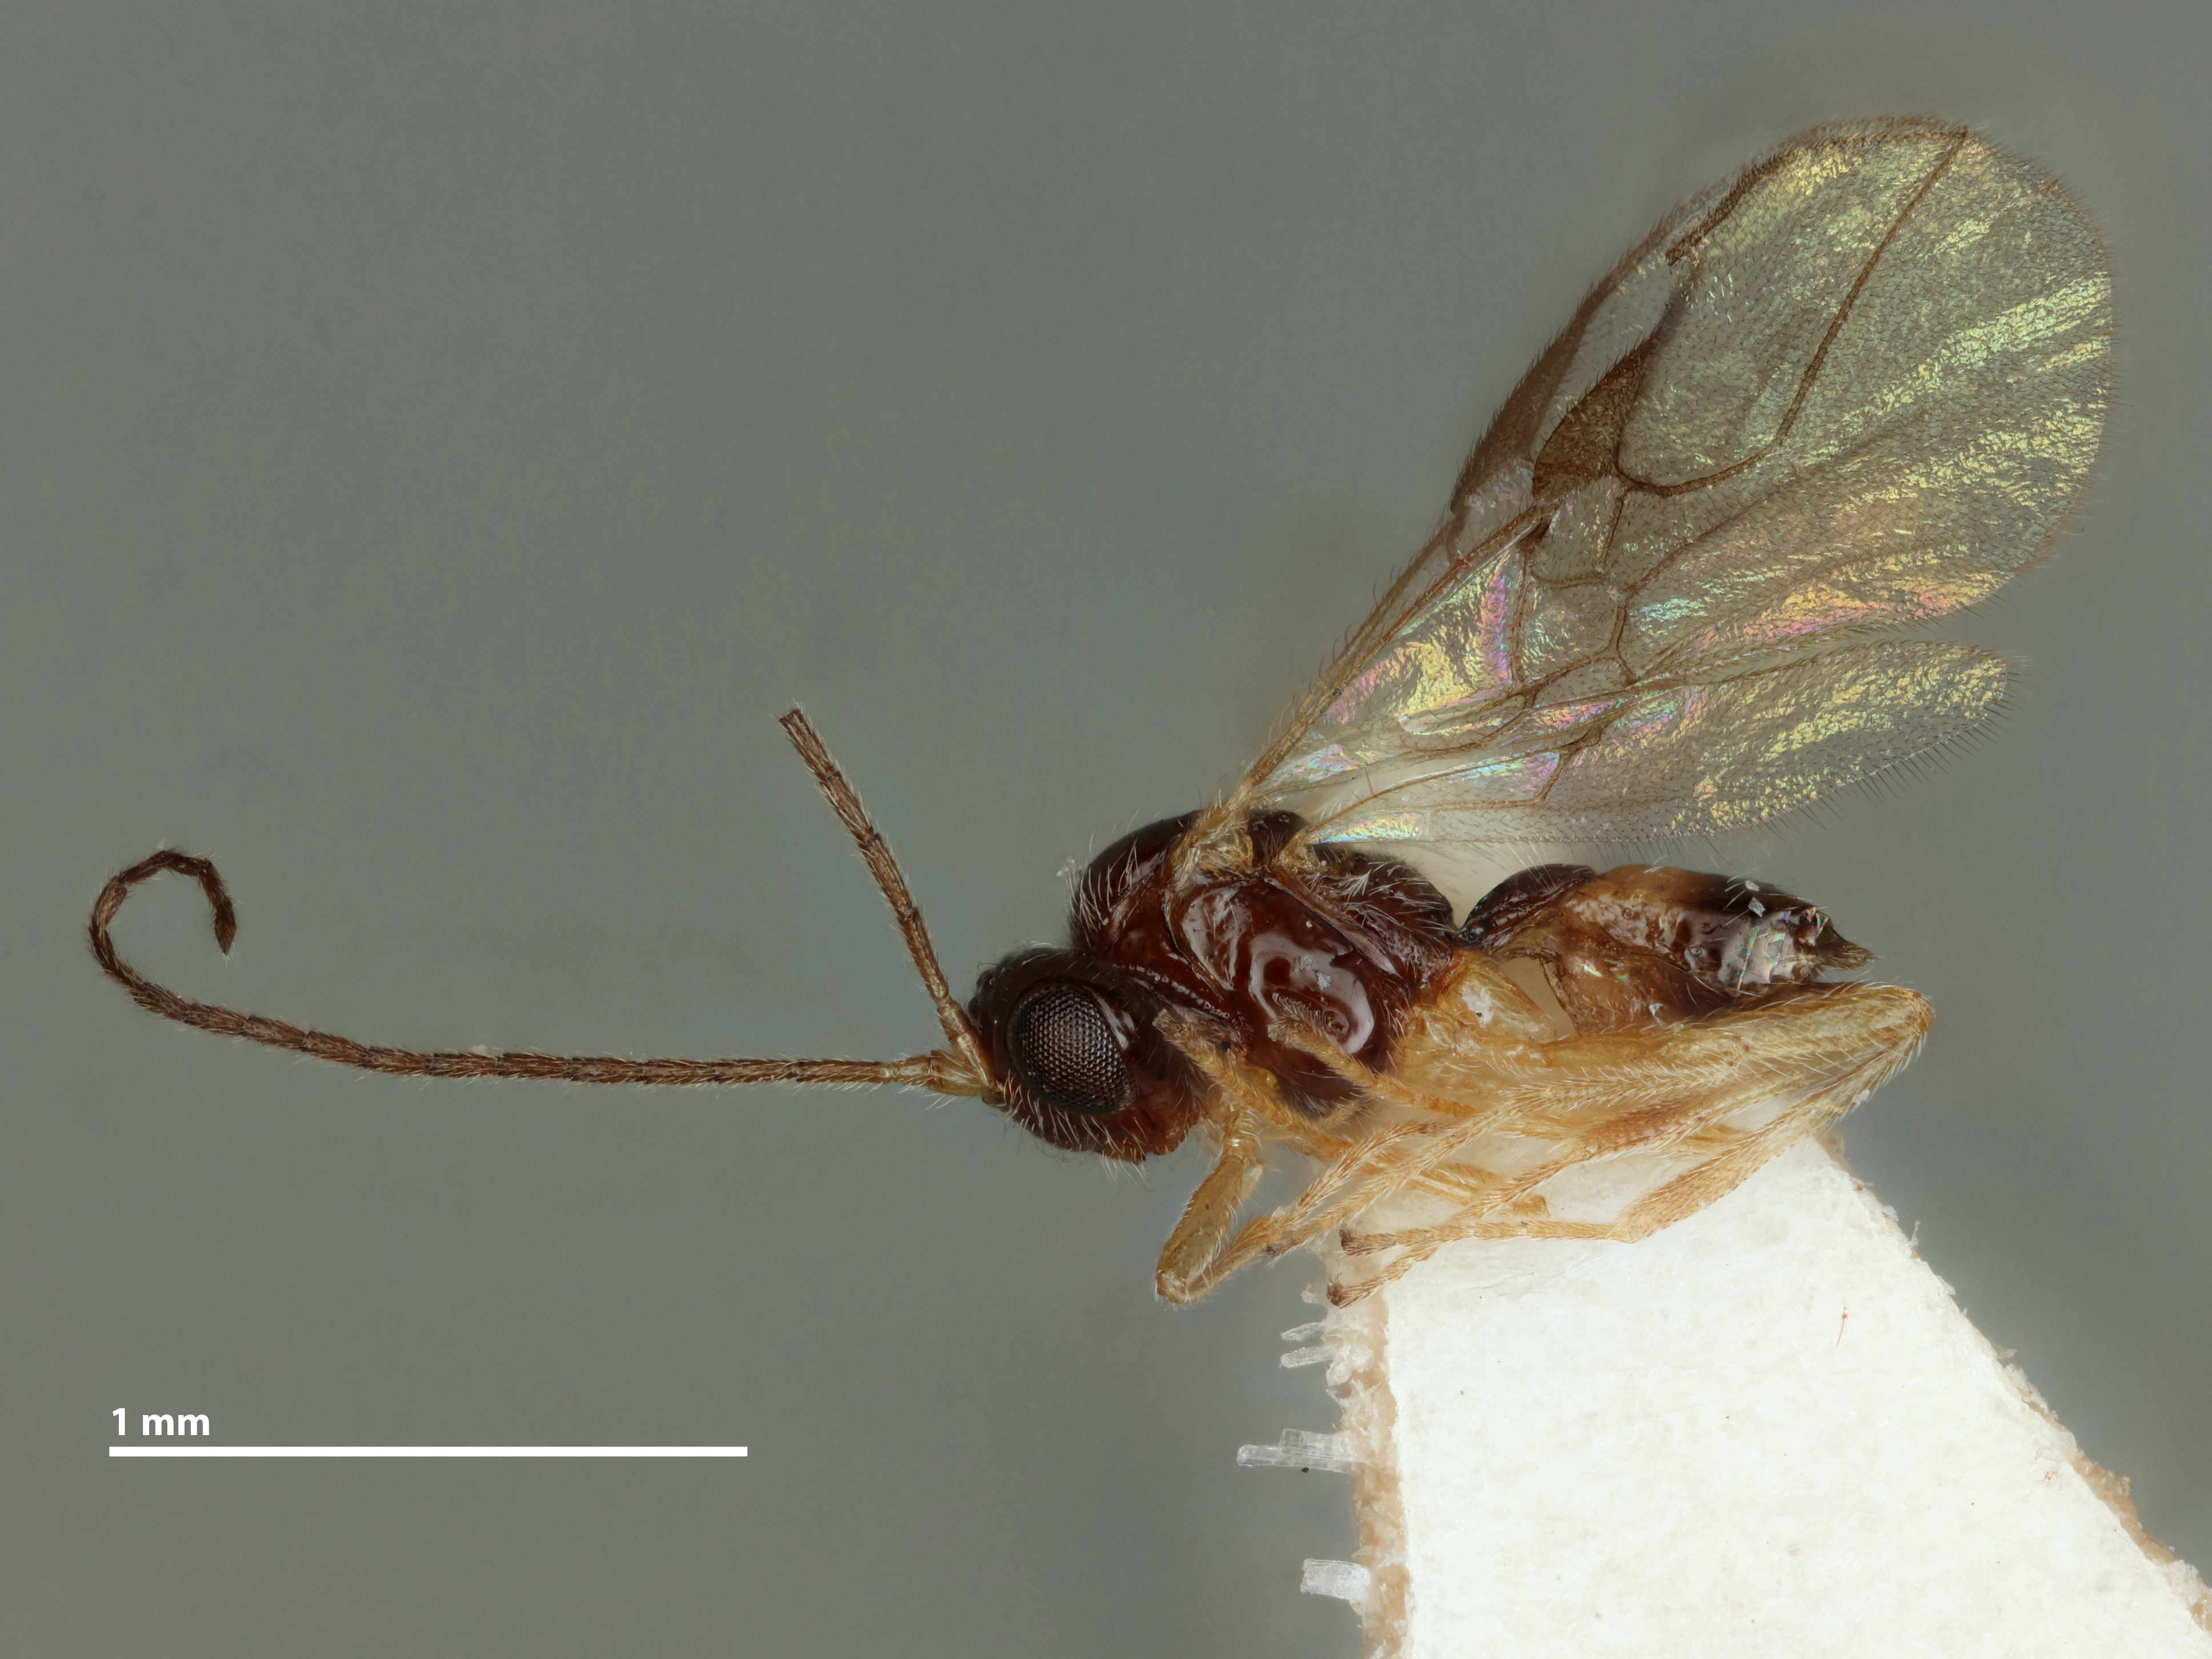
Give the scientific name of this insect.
Opius eupatorii
